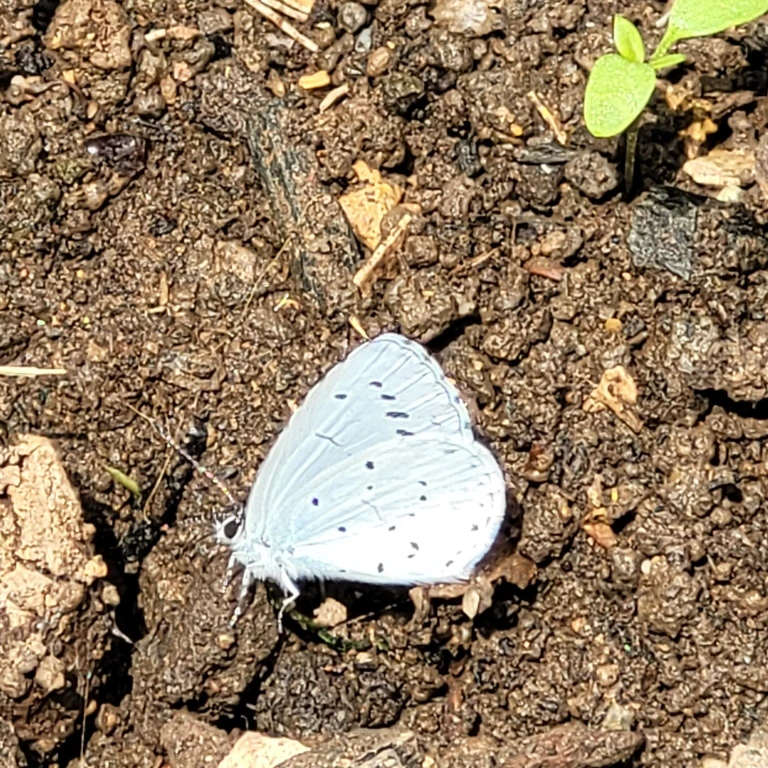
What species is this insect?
Celastrina argiolus
